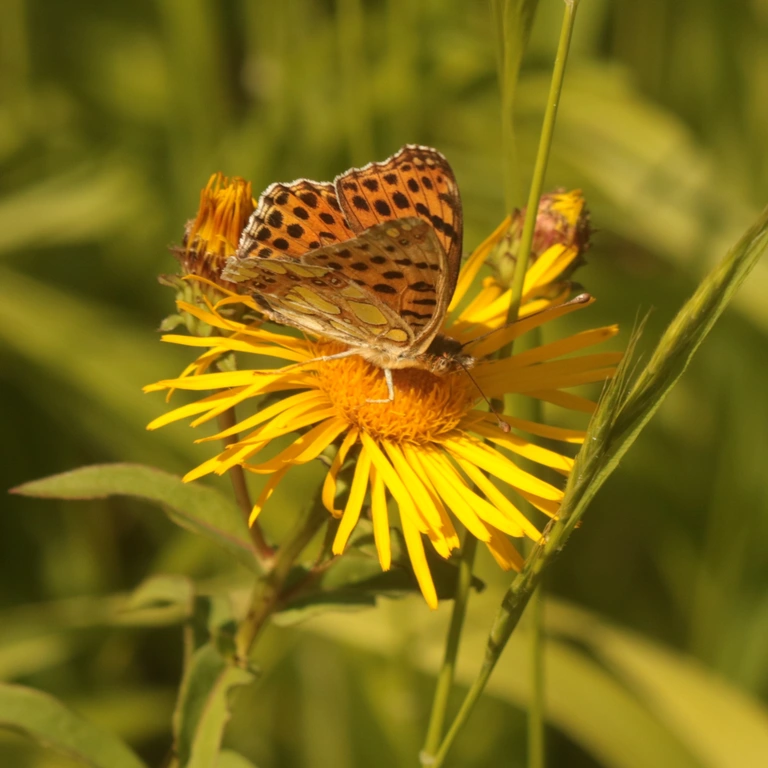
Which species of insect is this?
Issoria lathonia
